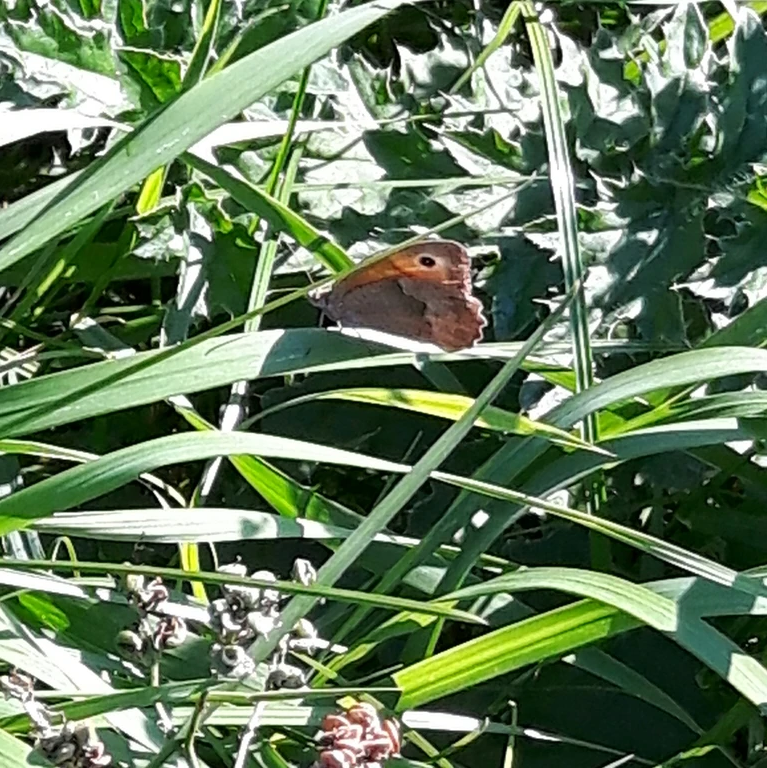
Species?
Maniola jurtina
